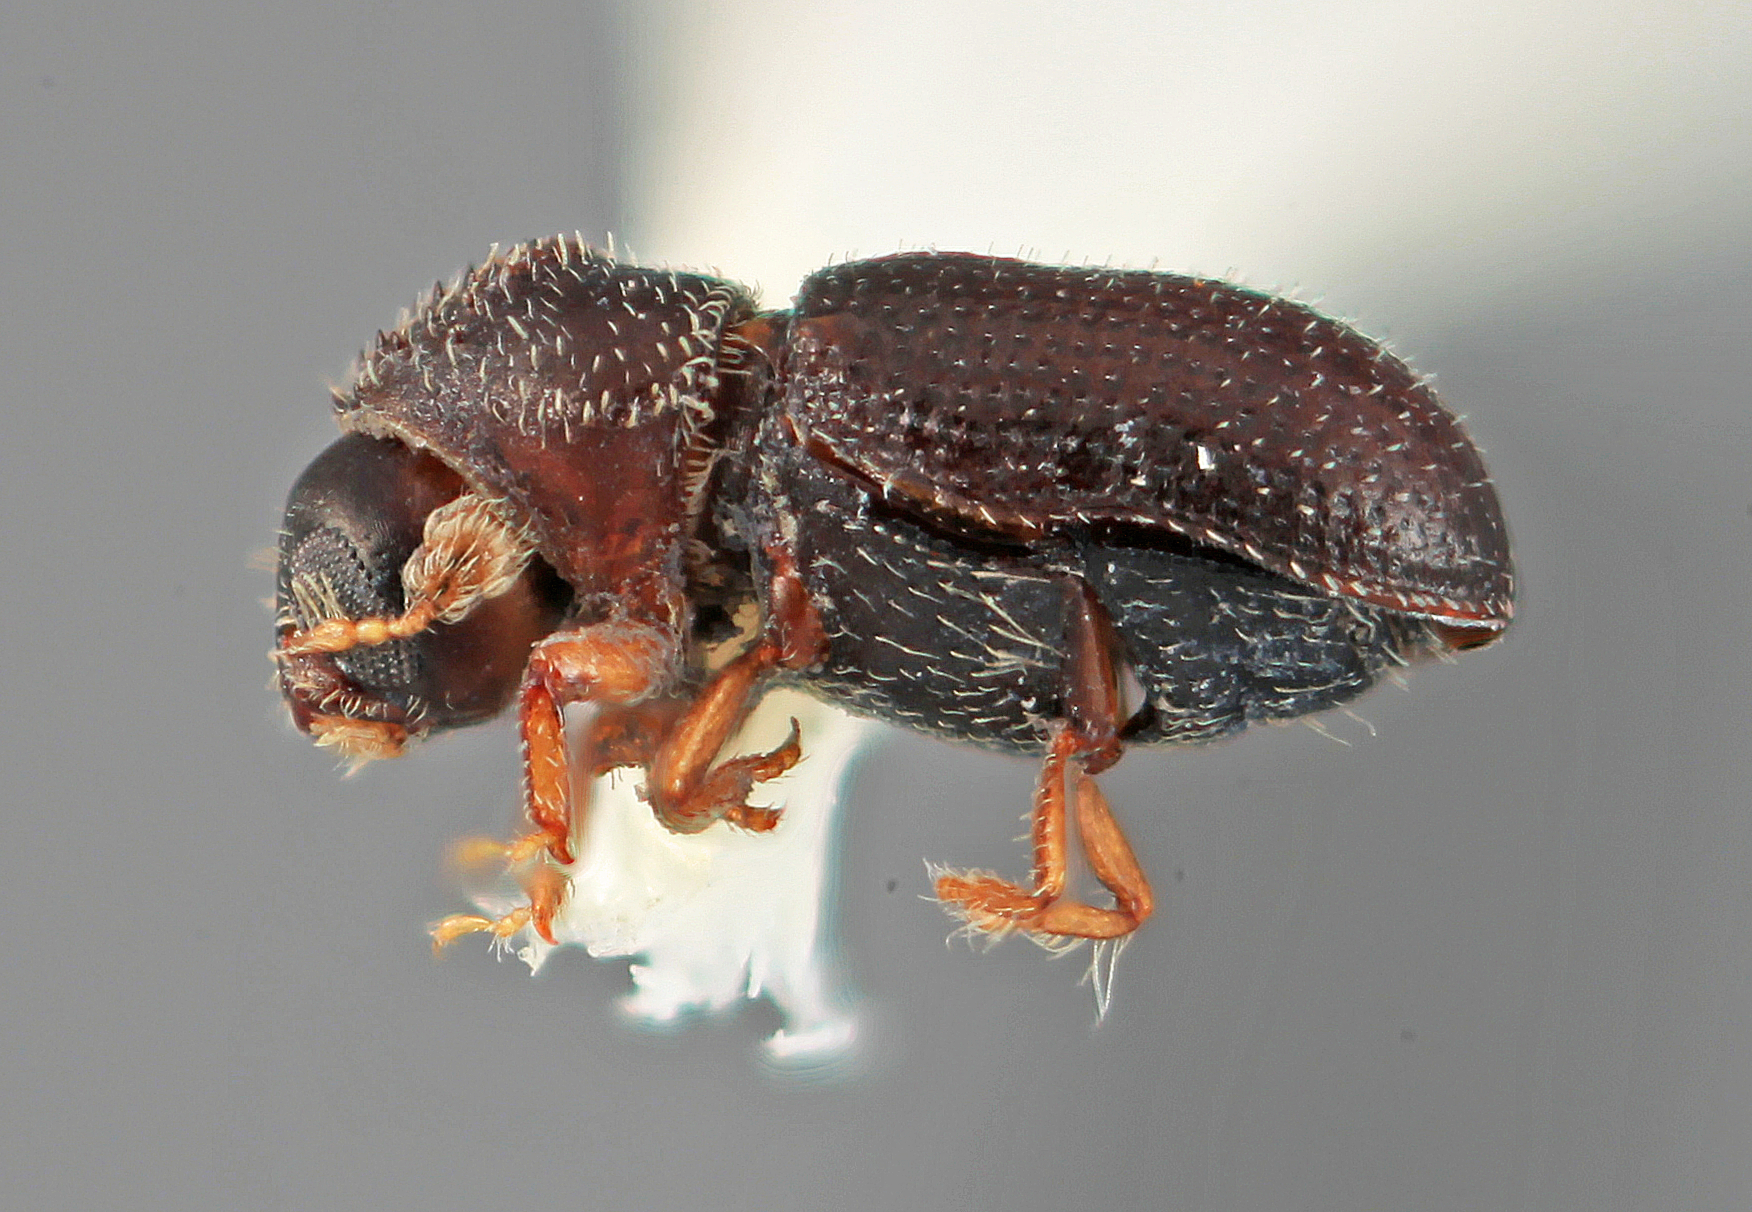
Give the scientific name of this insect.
Pseudothysanoes plumalis
